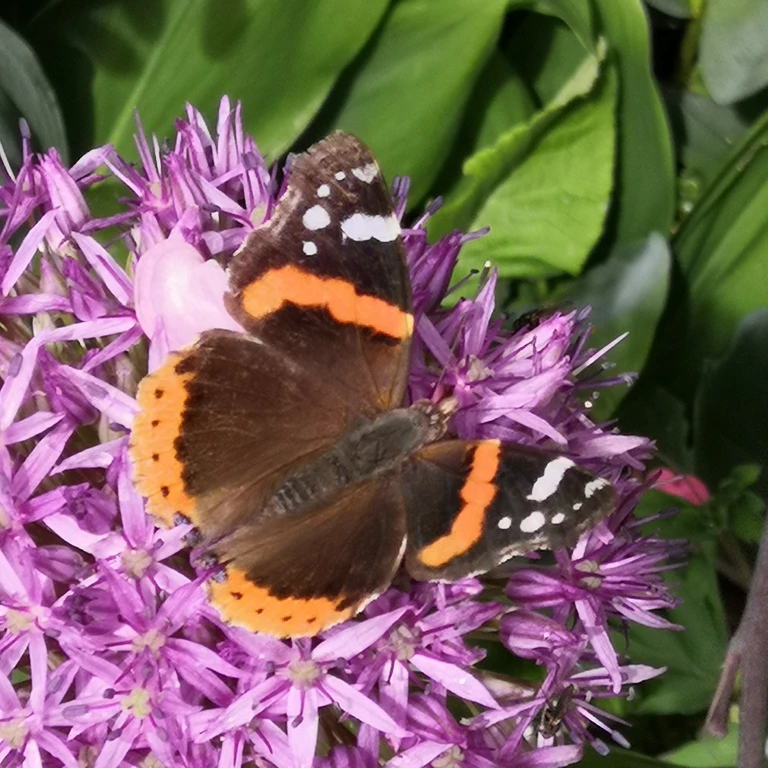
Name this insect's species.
Vanessa atalanta
